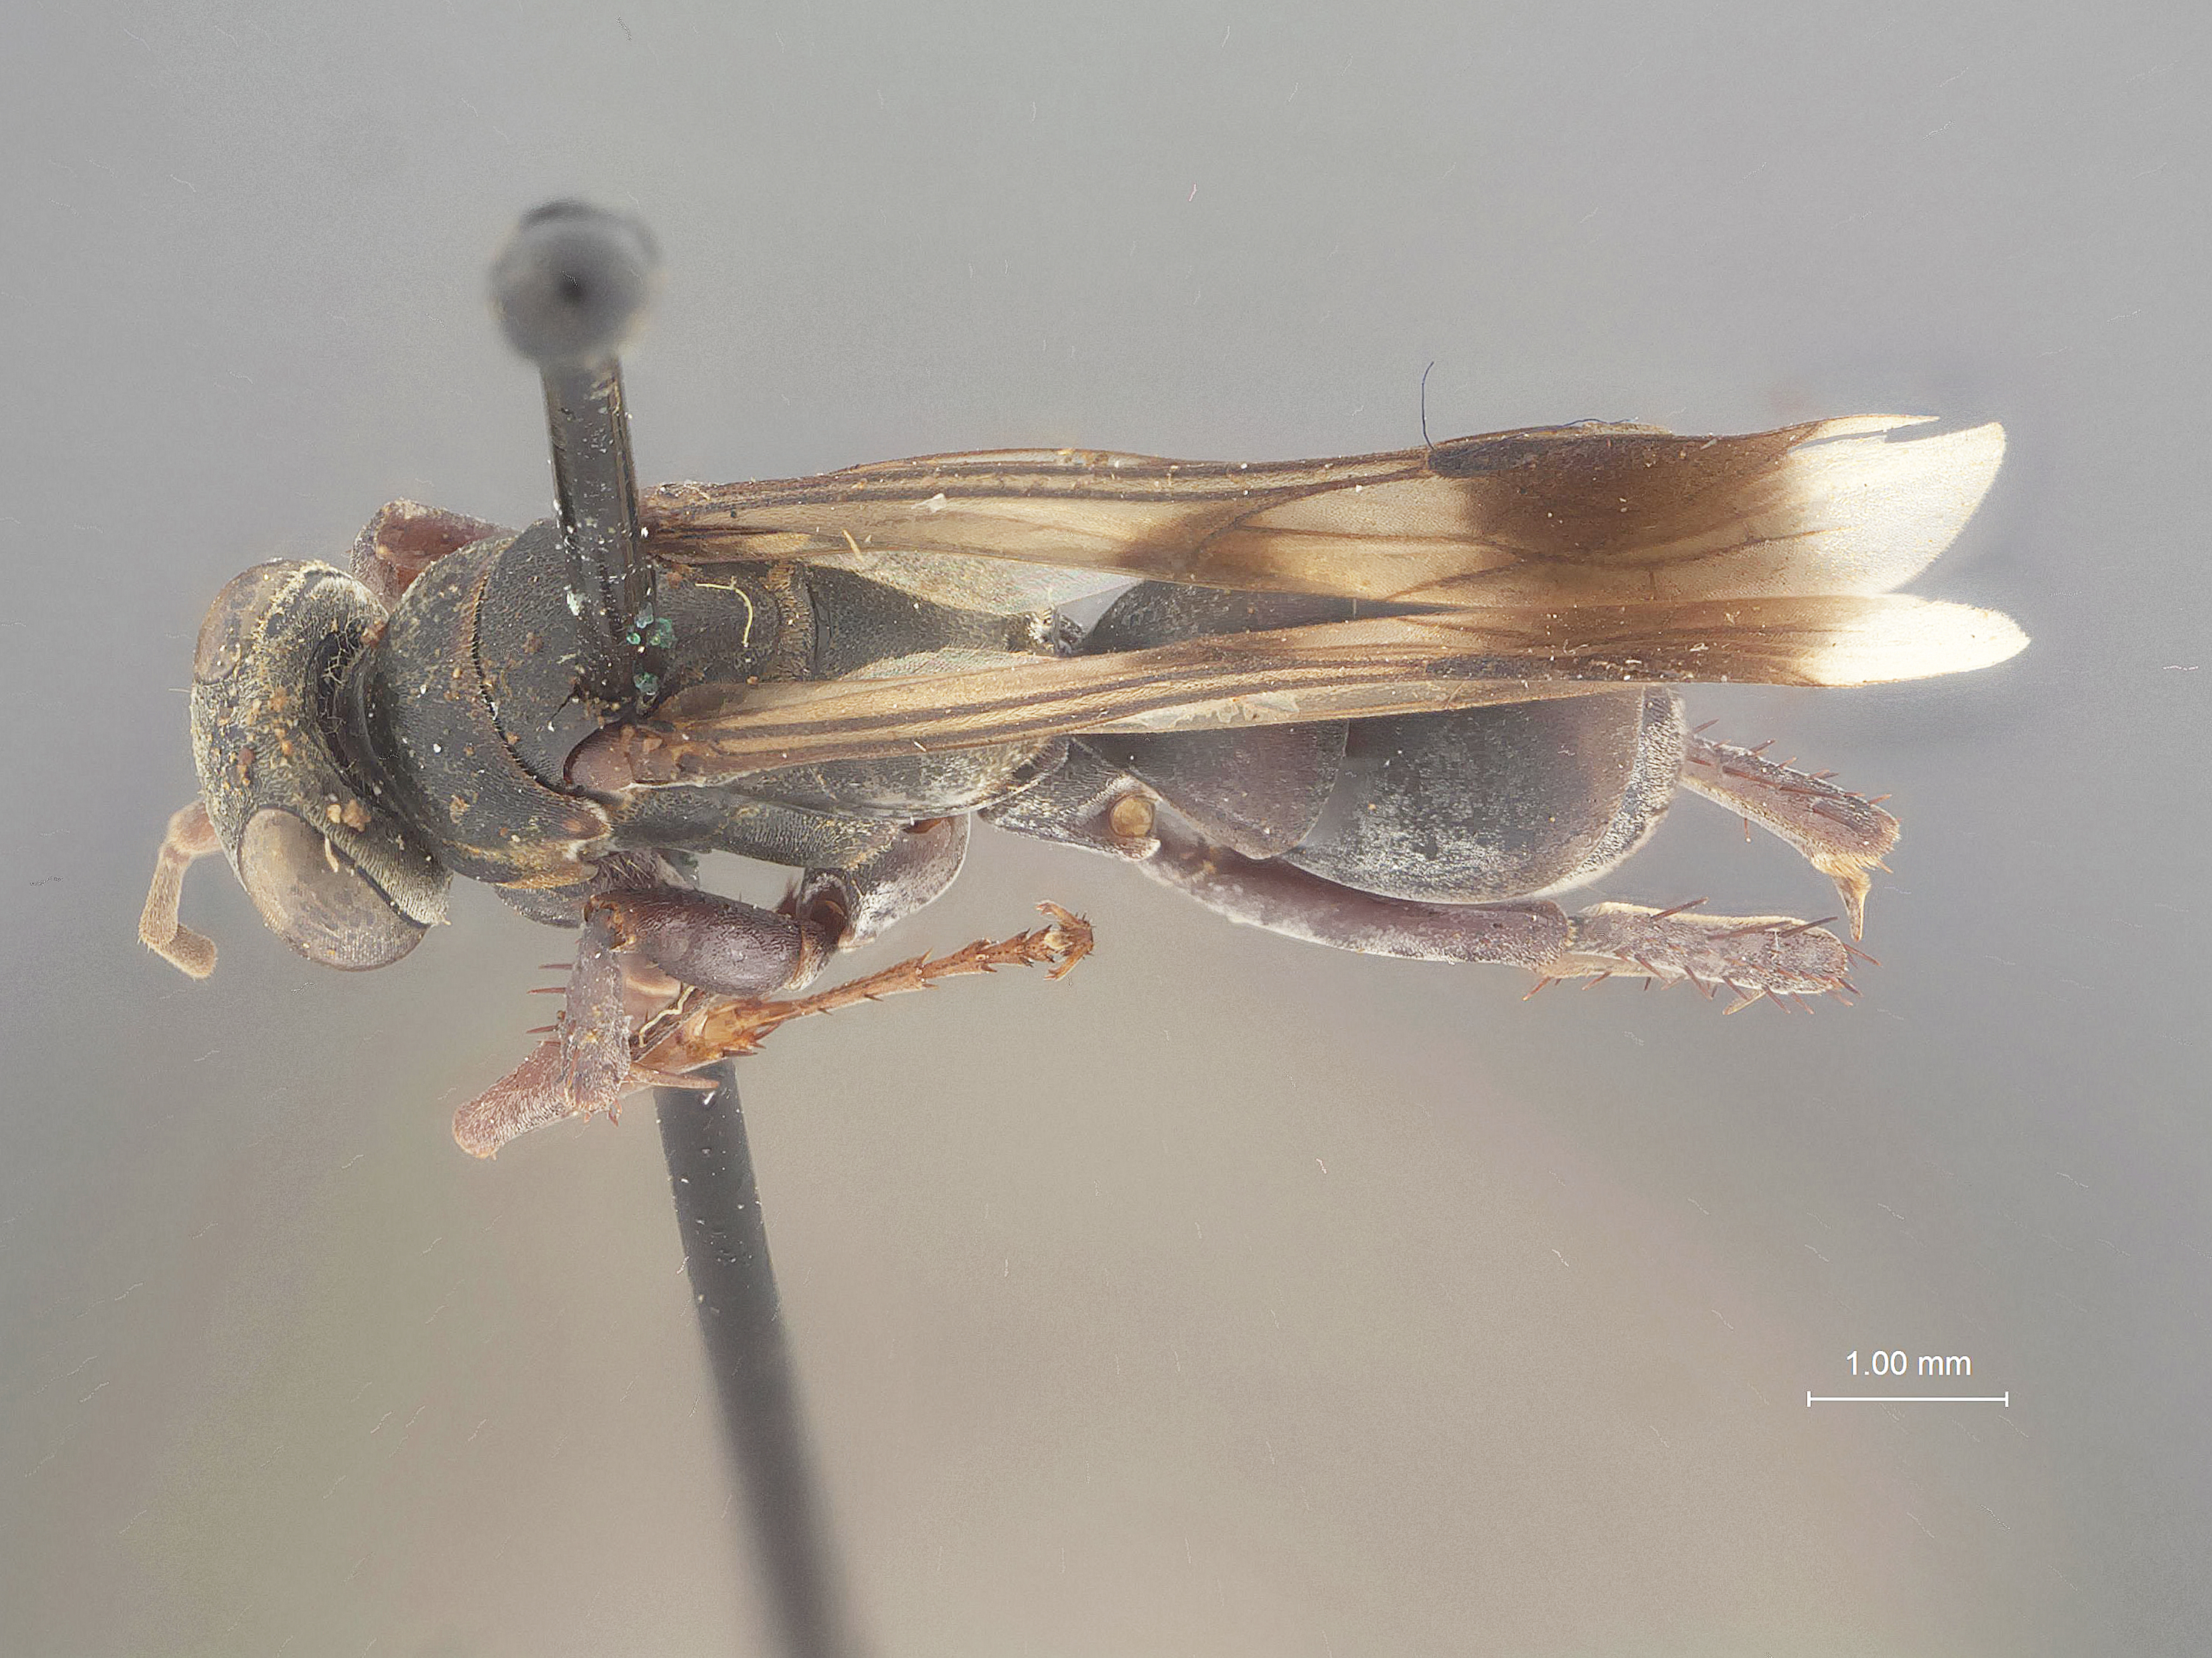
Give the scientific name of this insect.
Gymnochares persimilis
